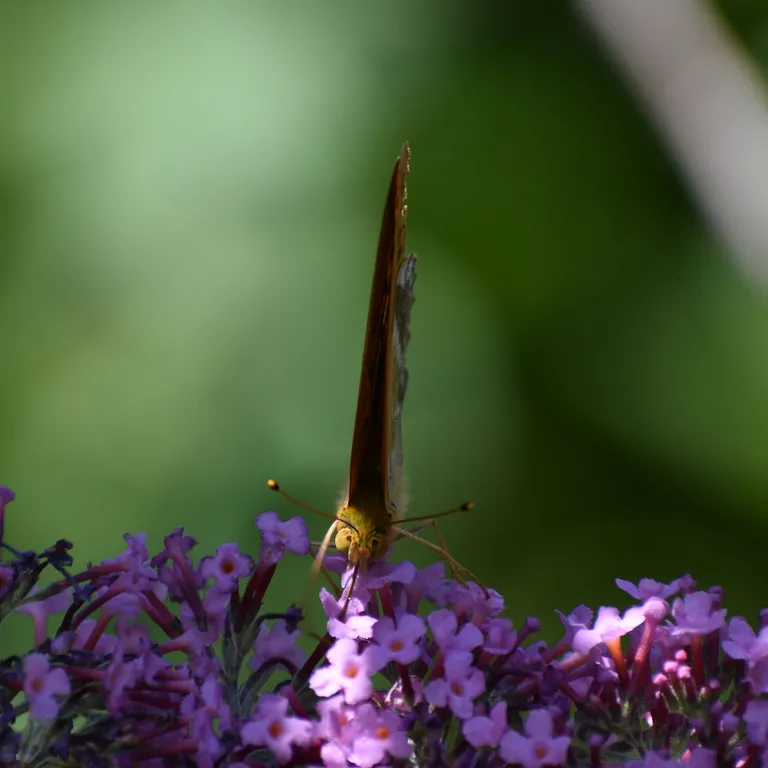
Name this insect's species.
Argynnis paphia
